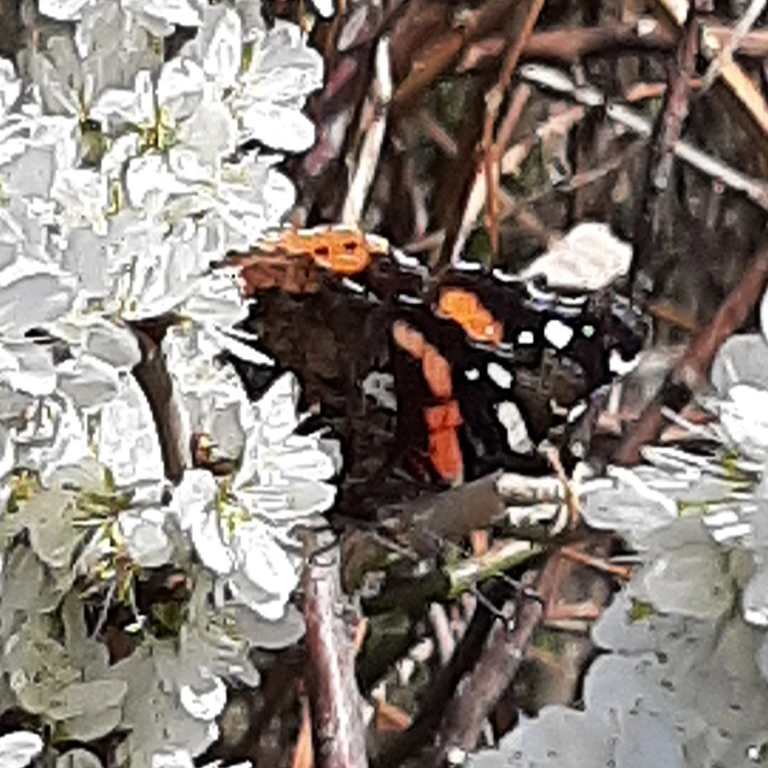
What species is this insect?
Vanessa atalanta
